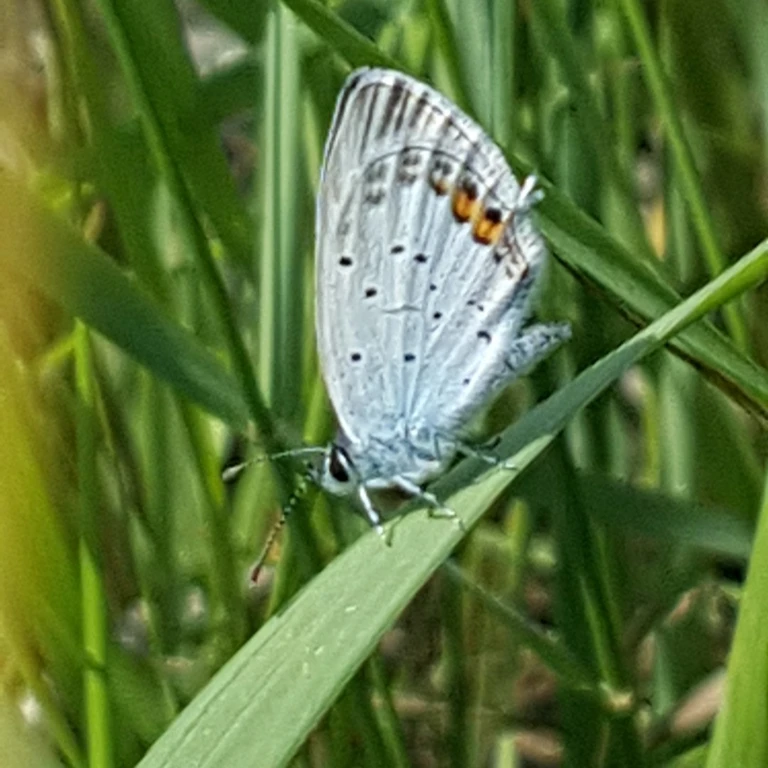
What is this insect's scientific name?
Cupido argiades (also Elkalyce argiades)
